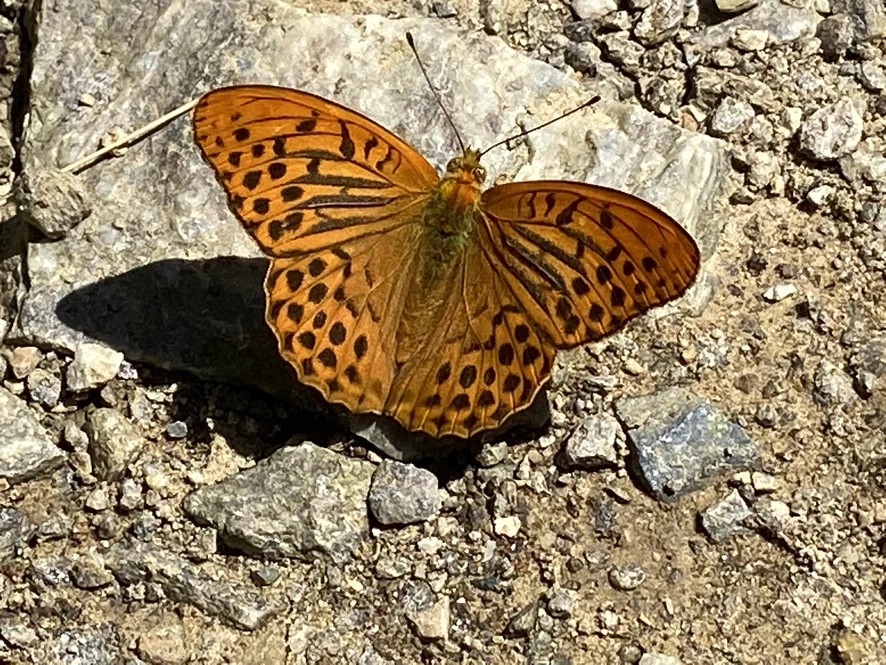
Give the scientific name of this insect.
Argynnis paphia
